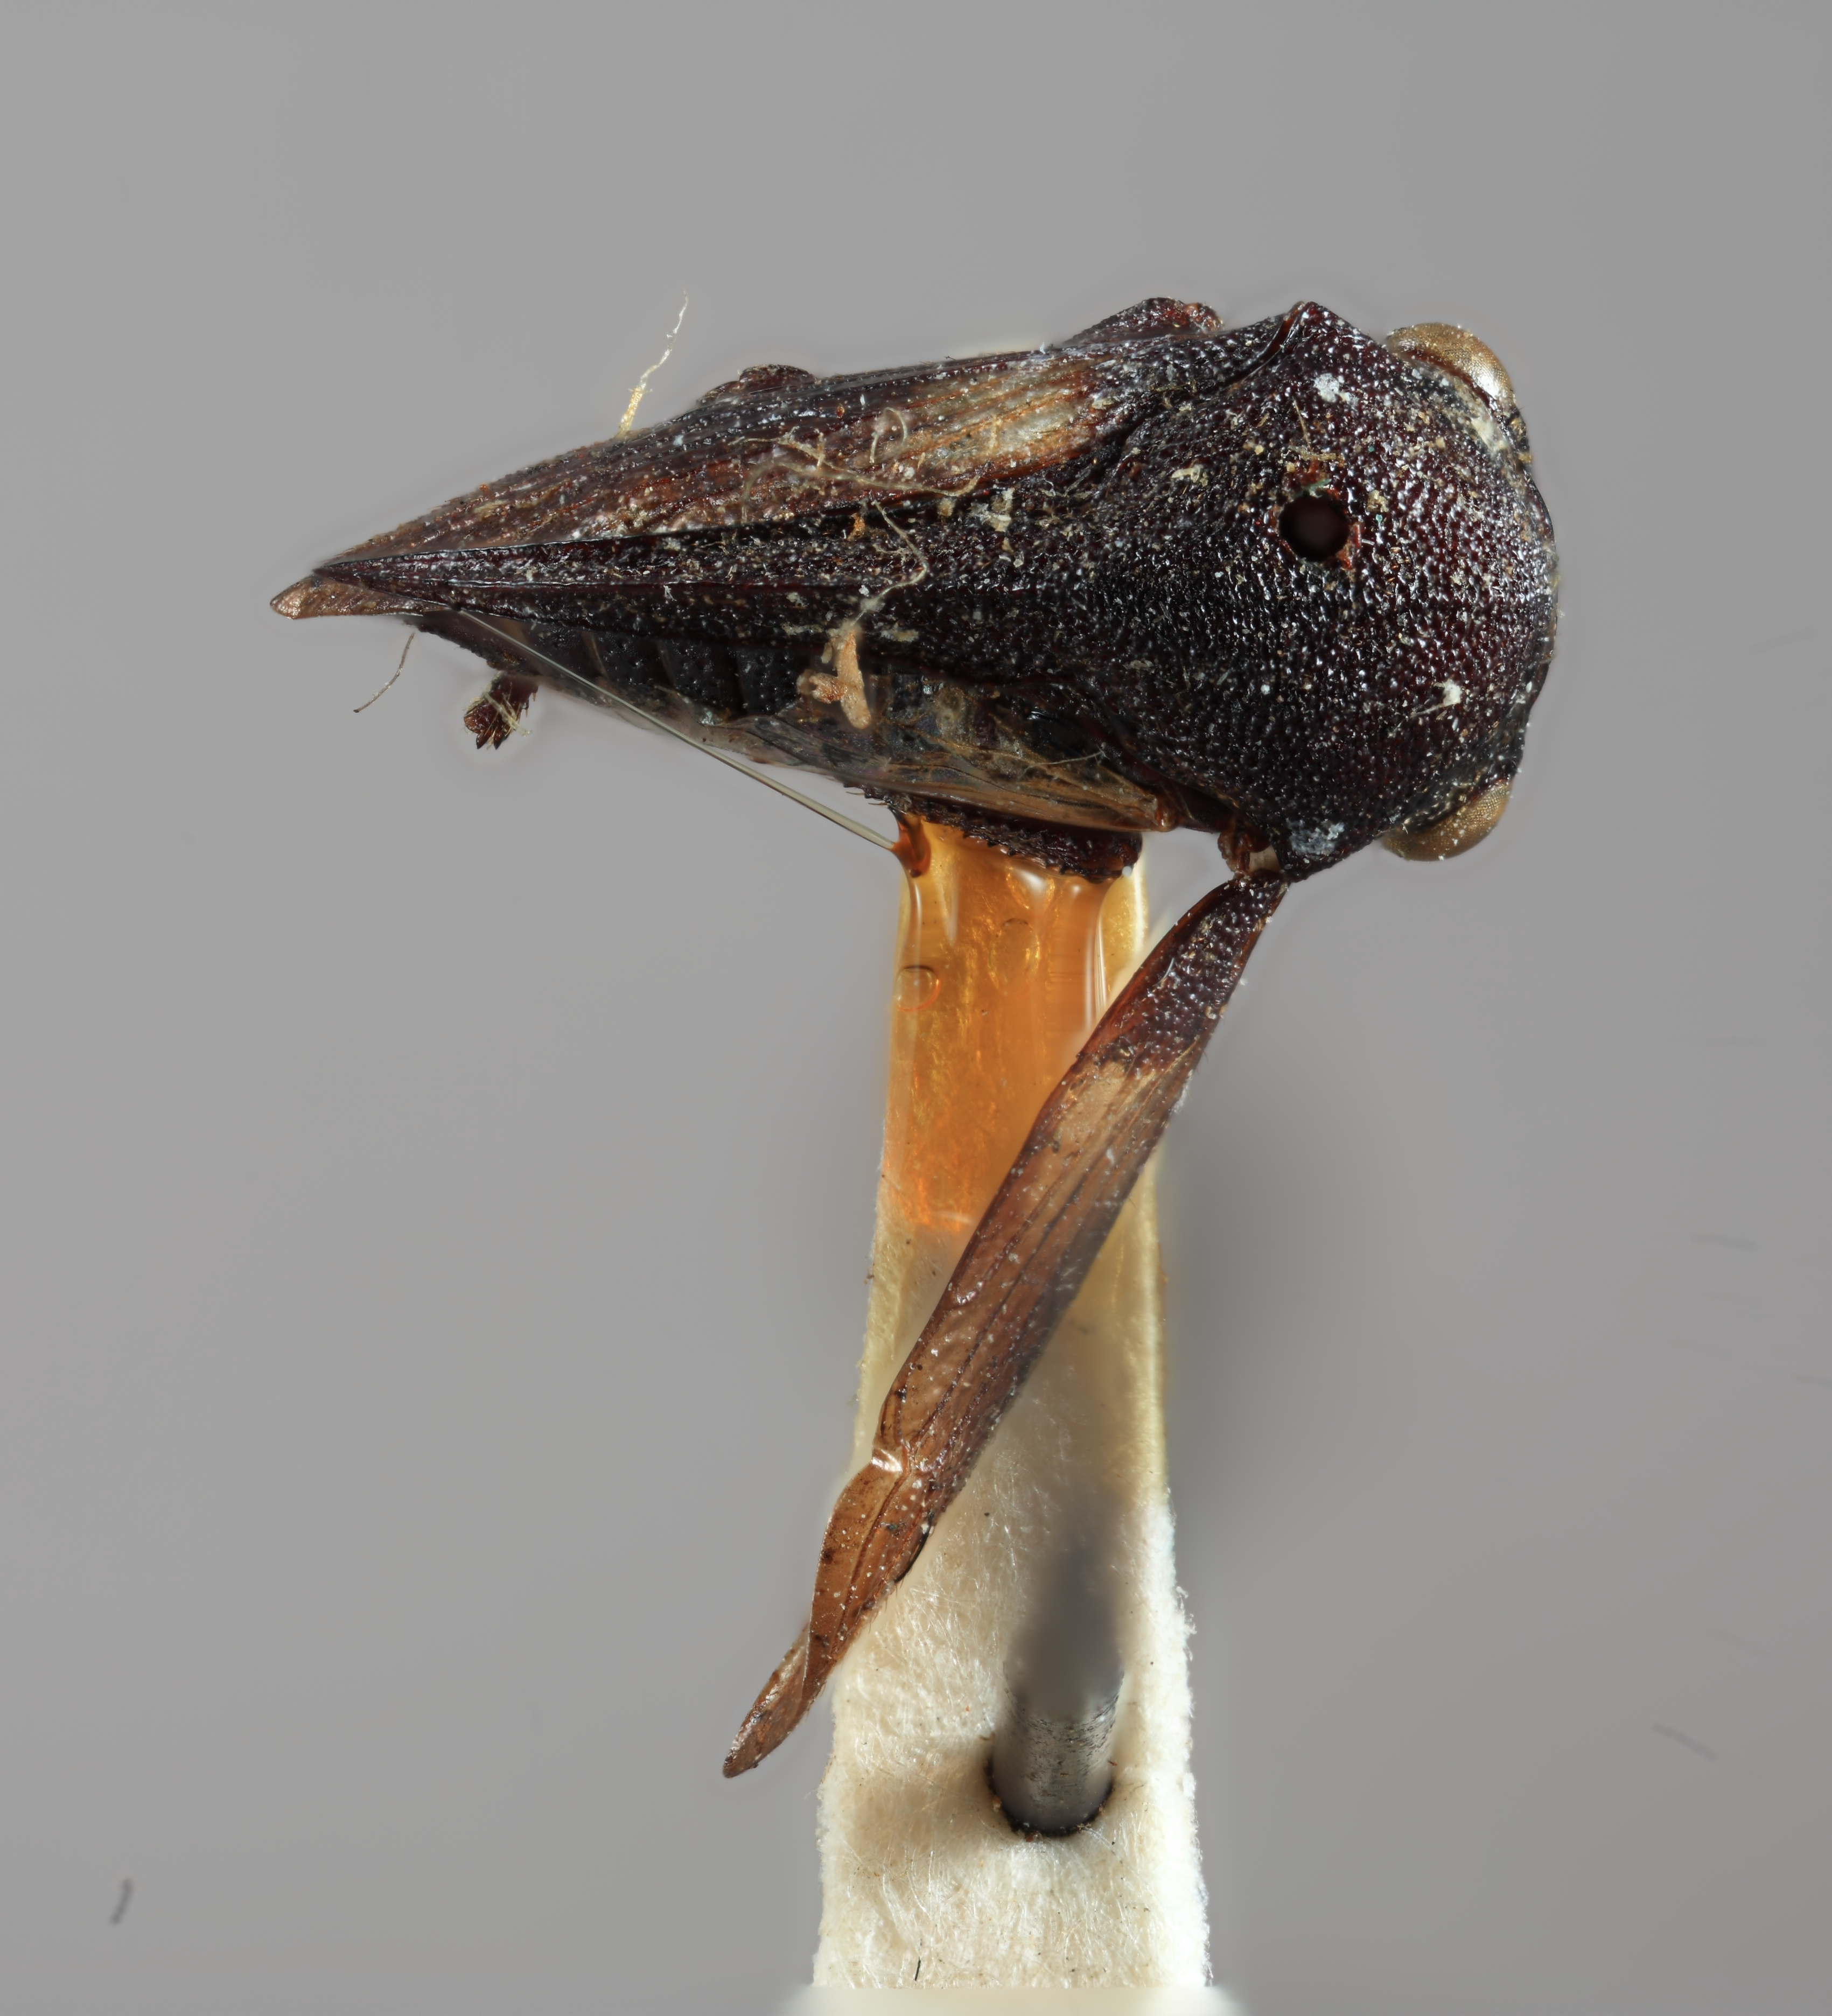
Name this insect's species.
Dingkana vitreifascia
